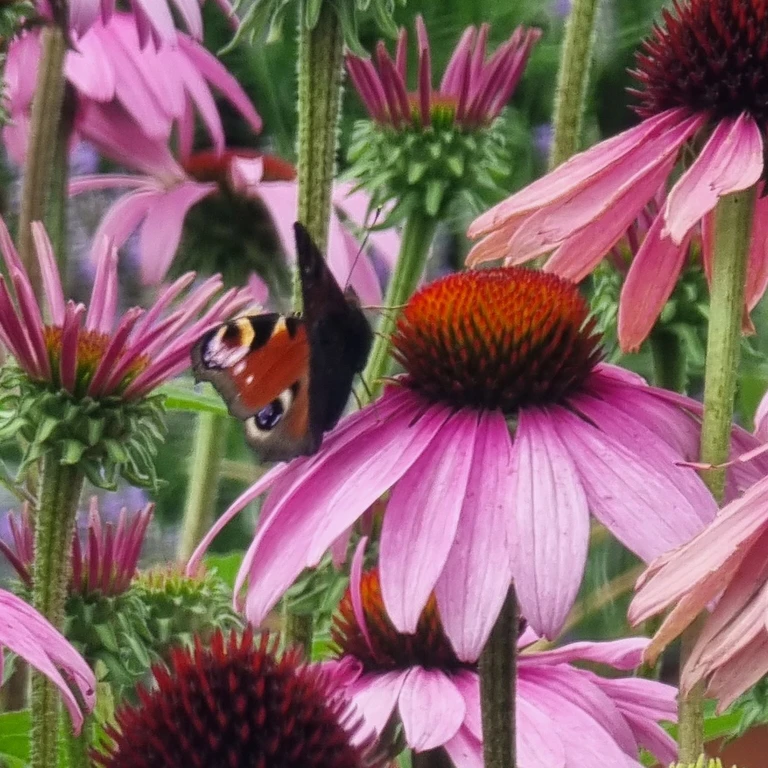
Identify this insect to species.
Aglais io
